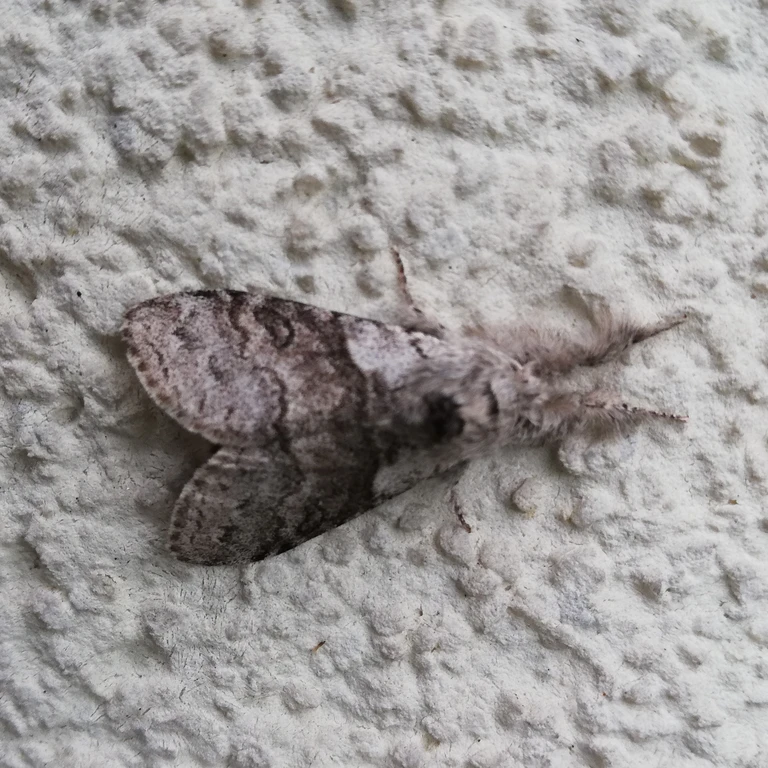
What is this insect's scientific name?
Calliteara pudibunda
